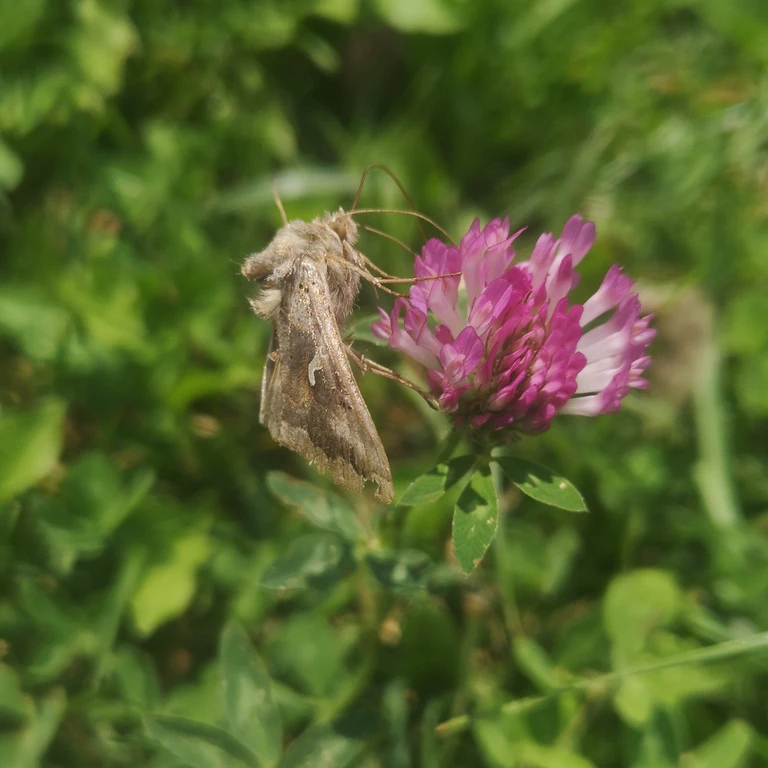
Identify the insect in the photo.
Autographa gamma
